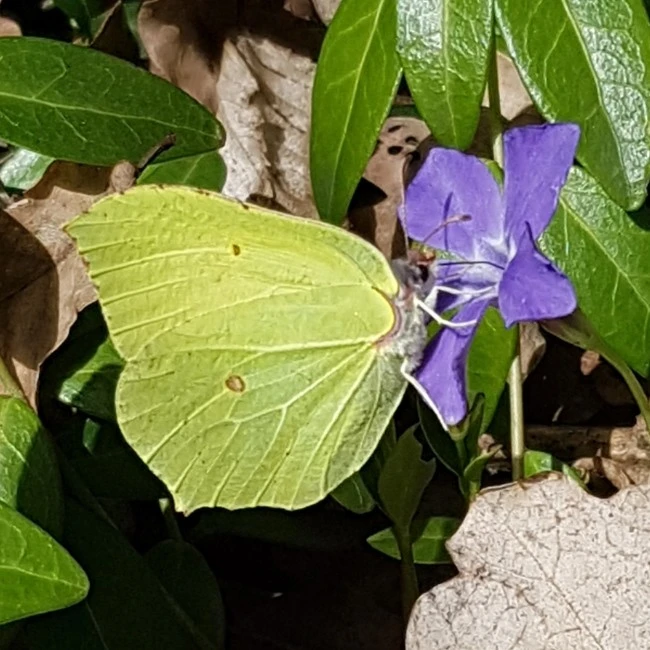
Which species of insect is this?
Gonepteryx rhamni
